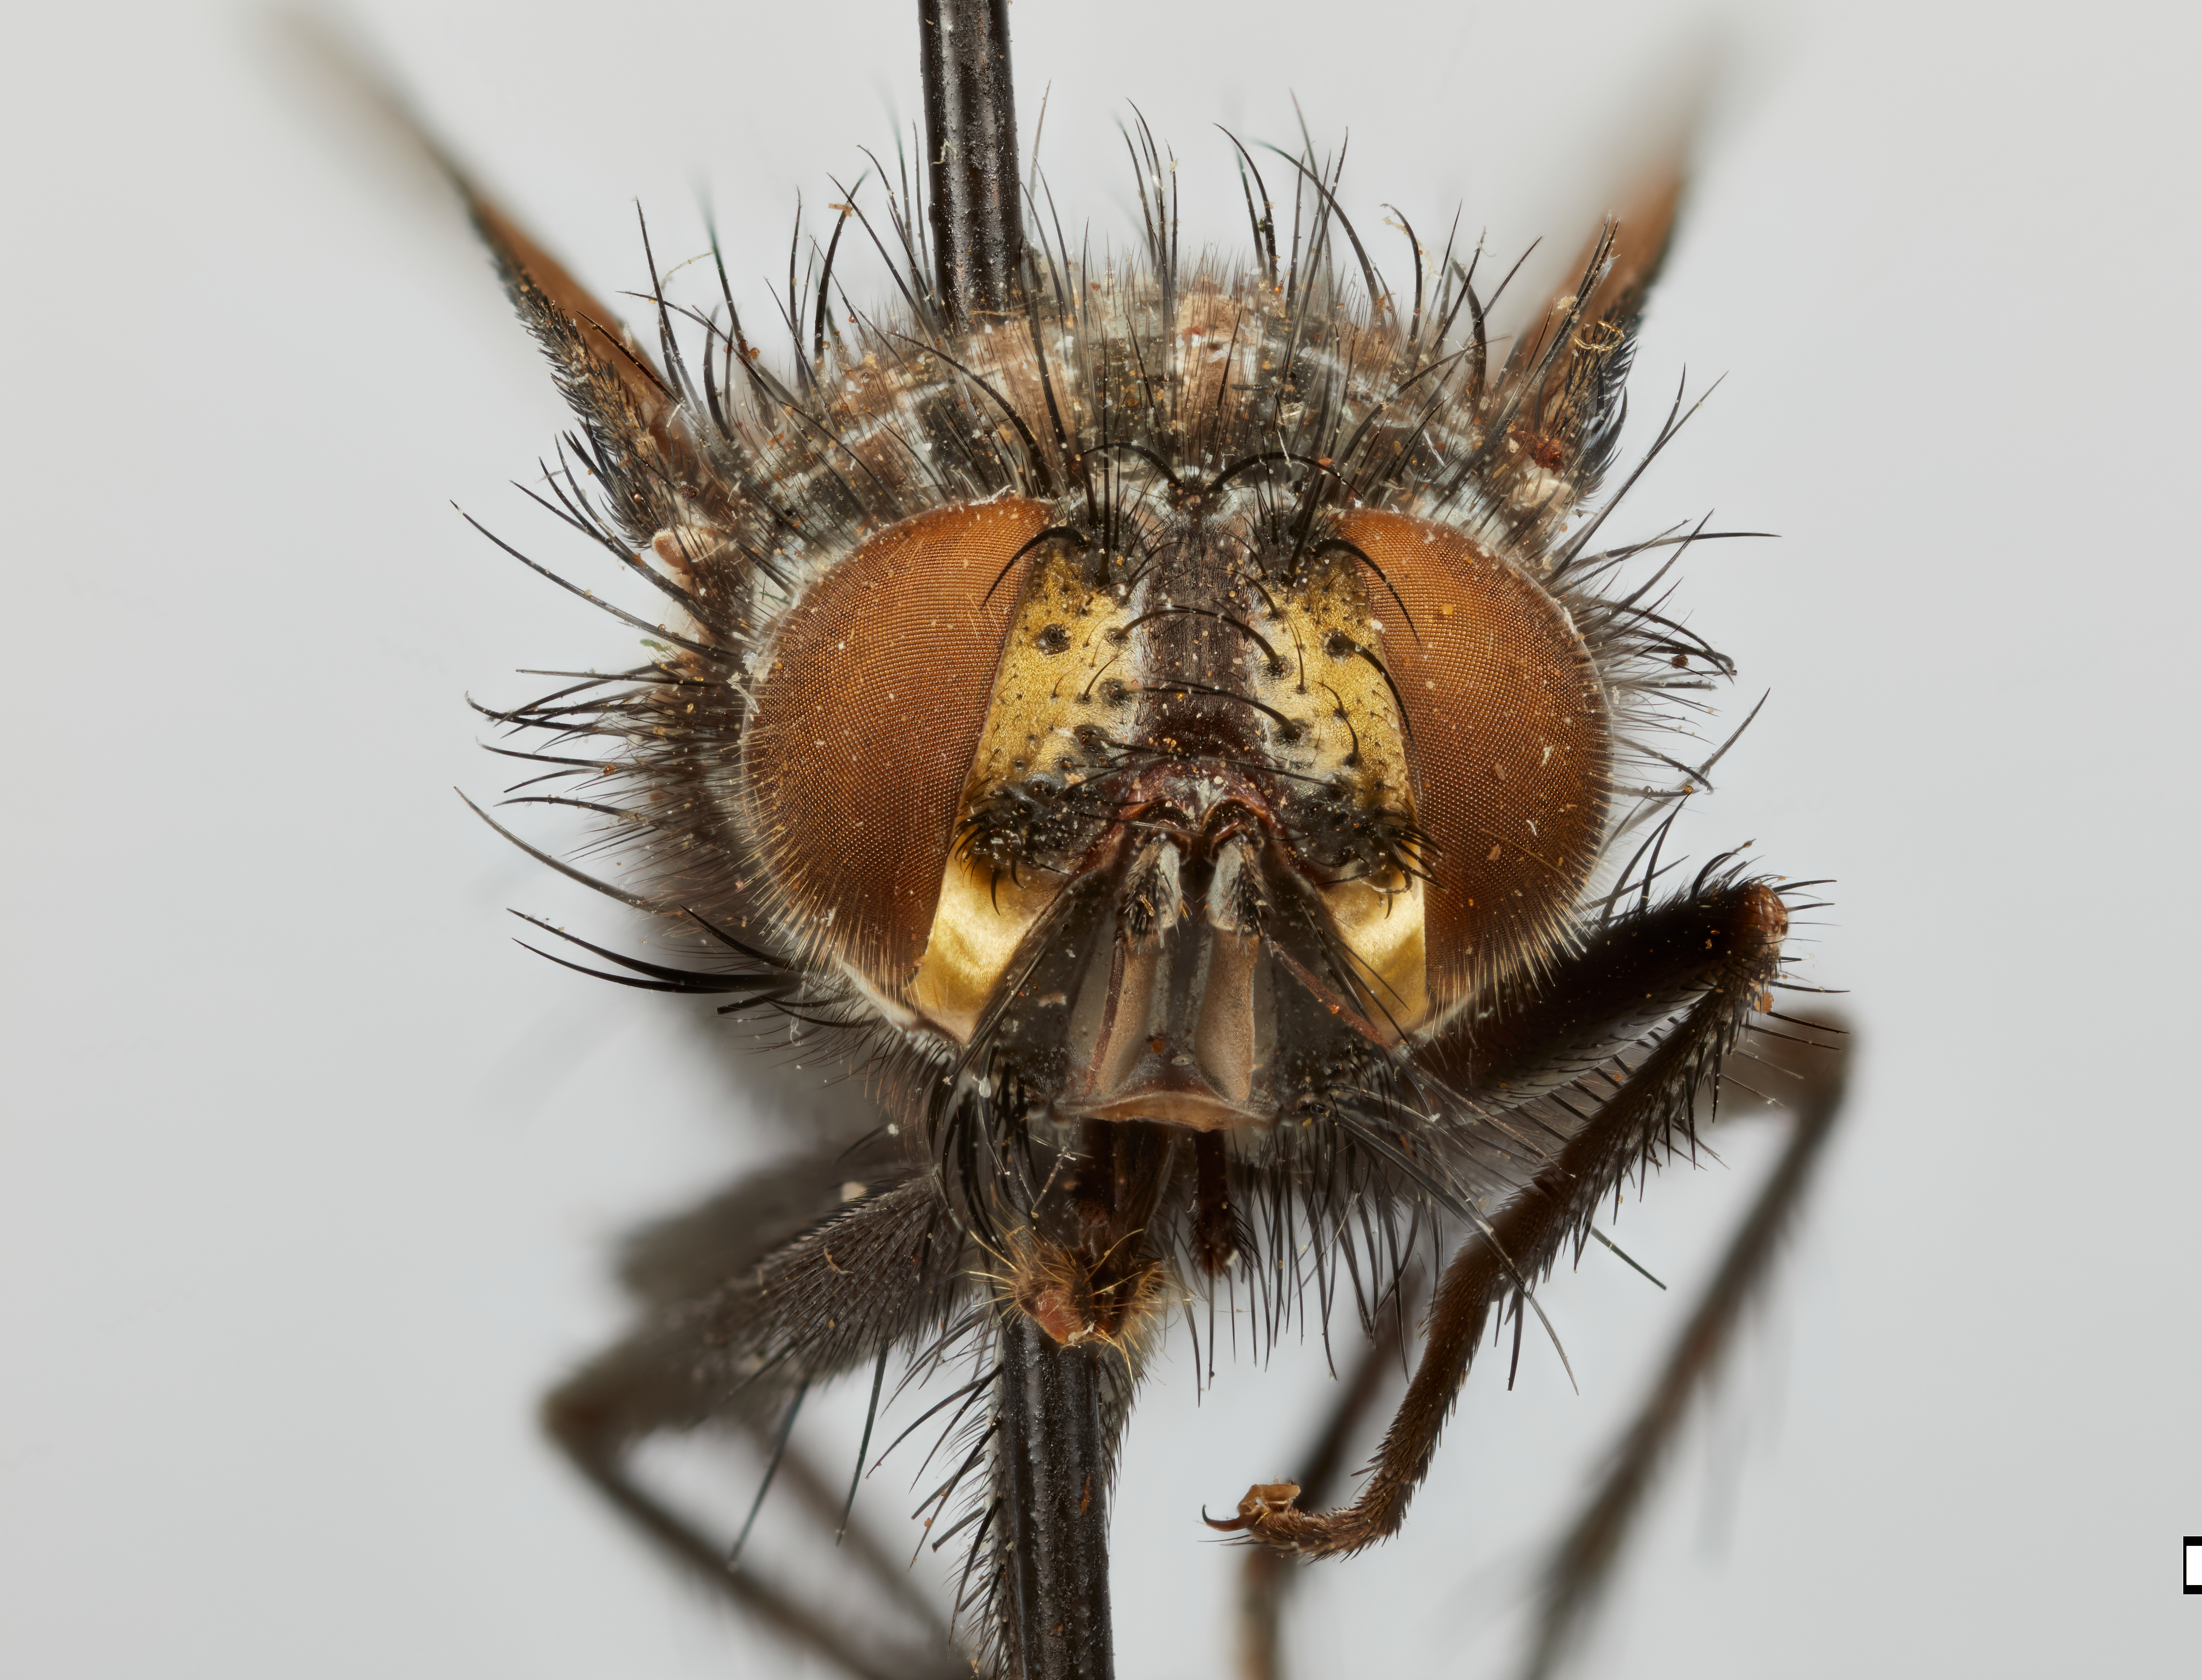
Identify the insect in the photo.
Macropatelloa tanumeana
